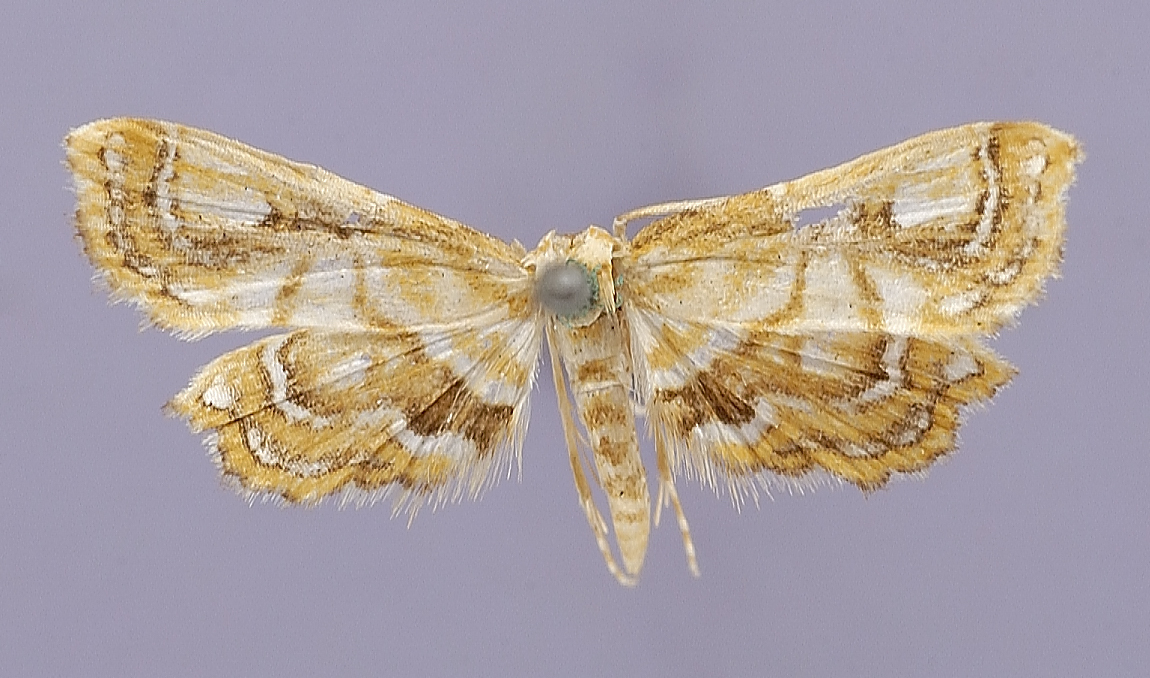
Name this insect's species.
Ambia intortalis
